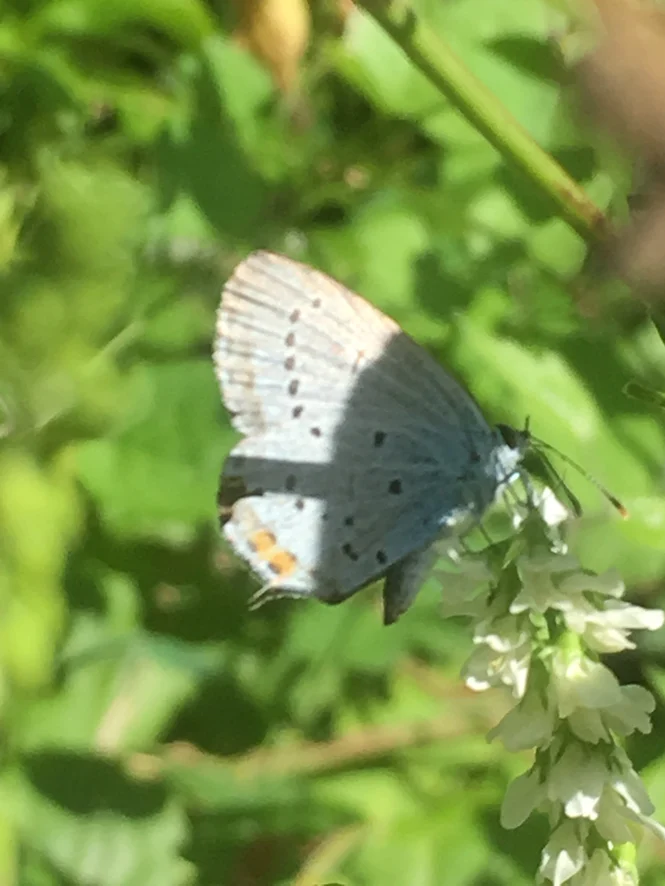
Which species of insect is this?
Cupido argiades (also Elkalyce argiades)
